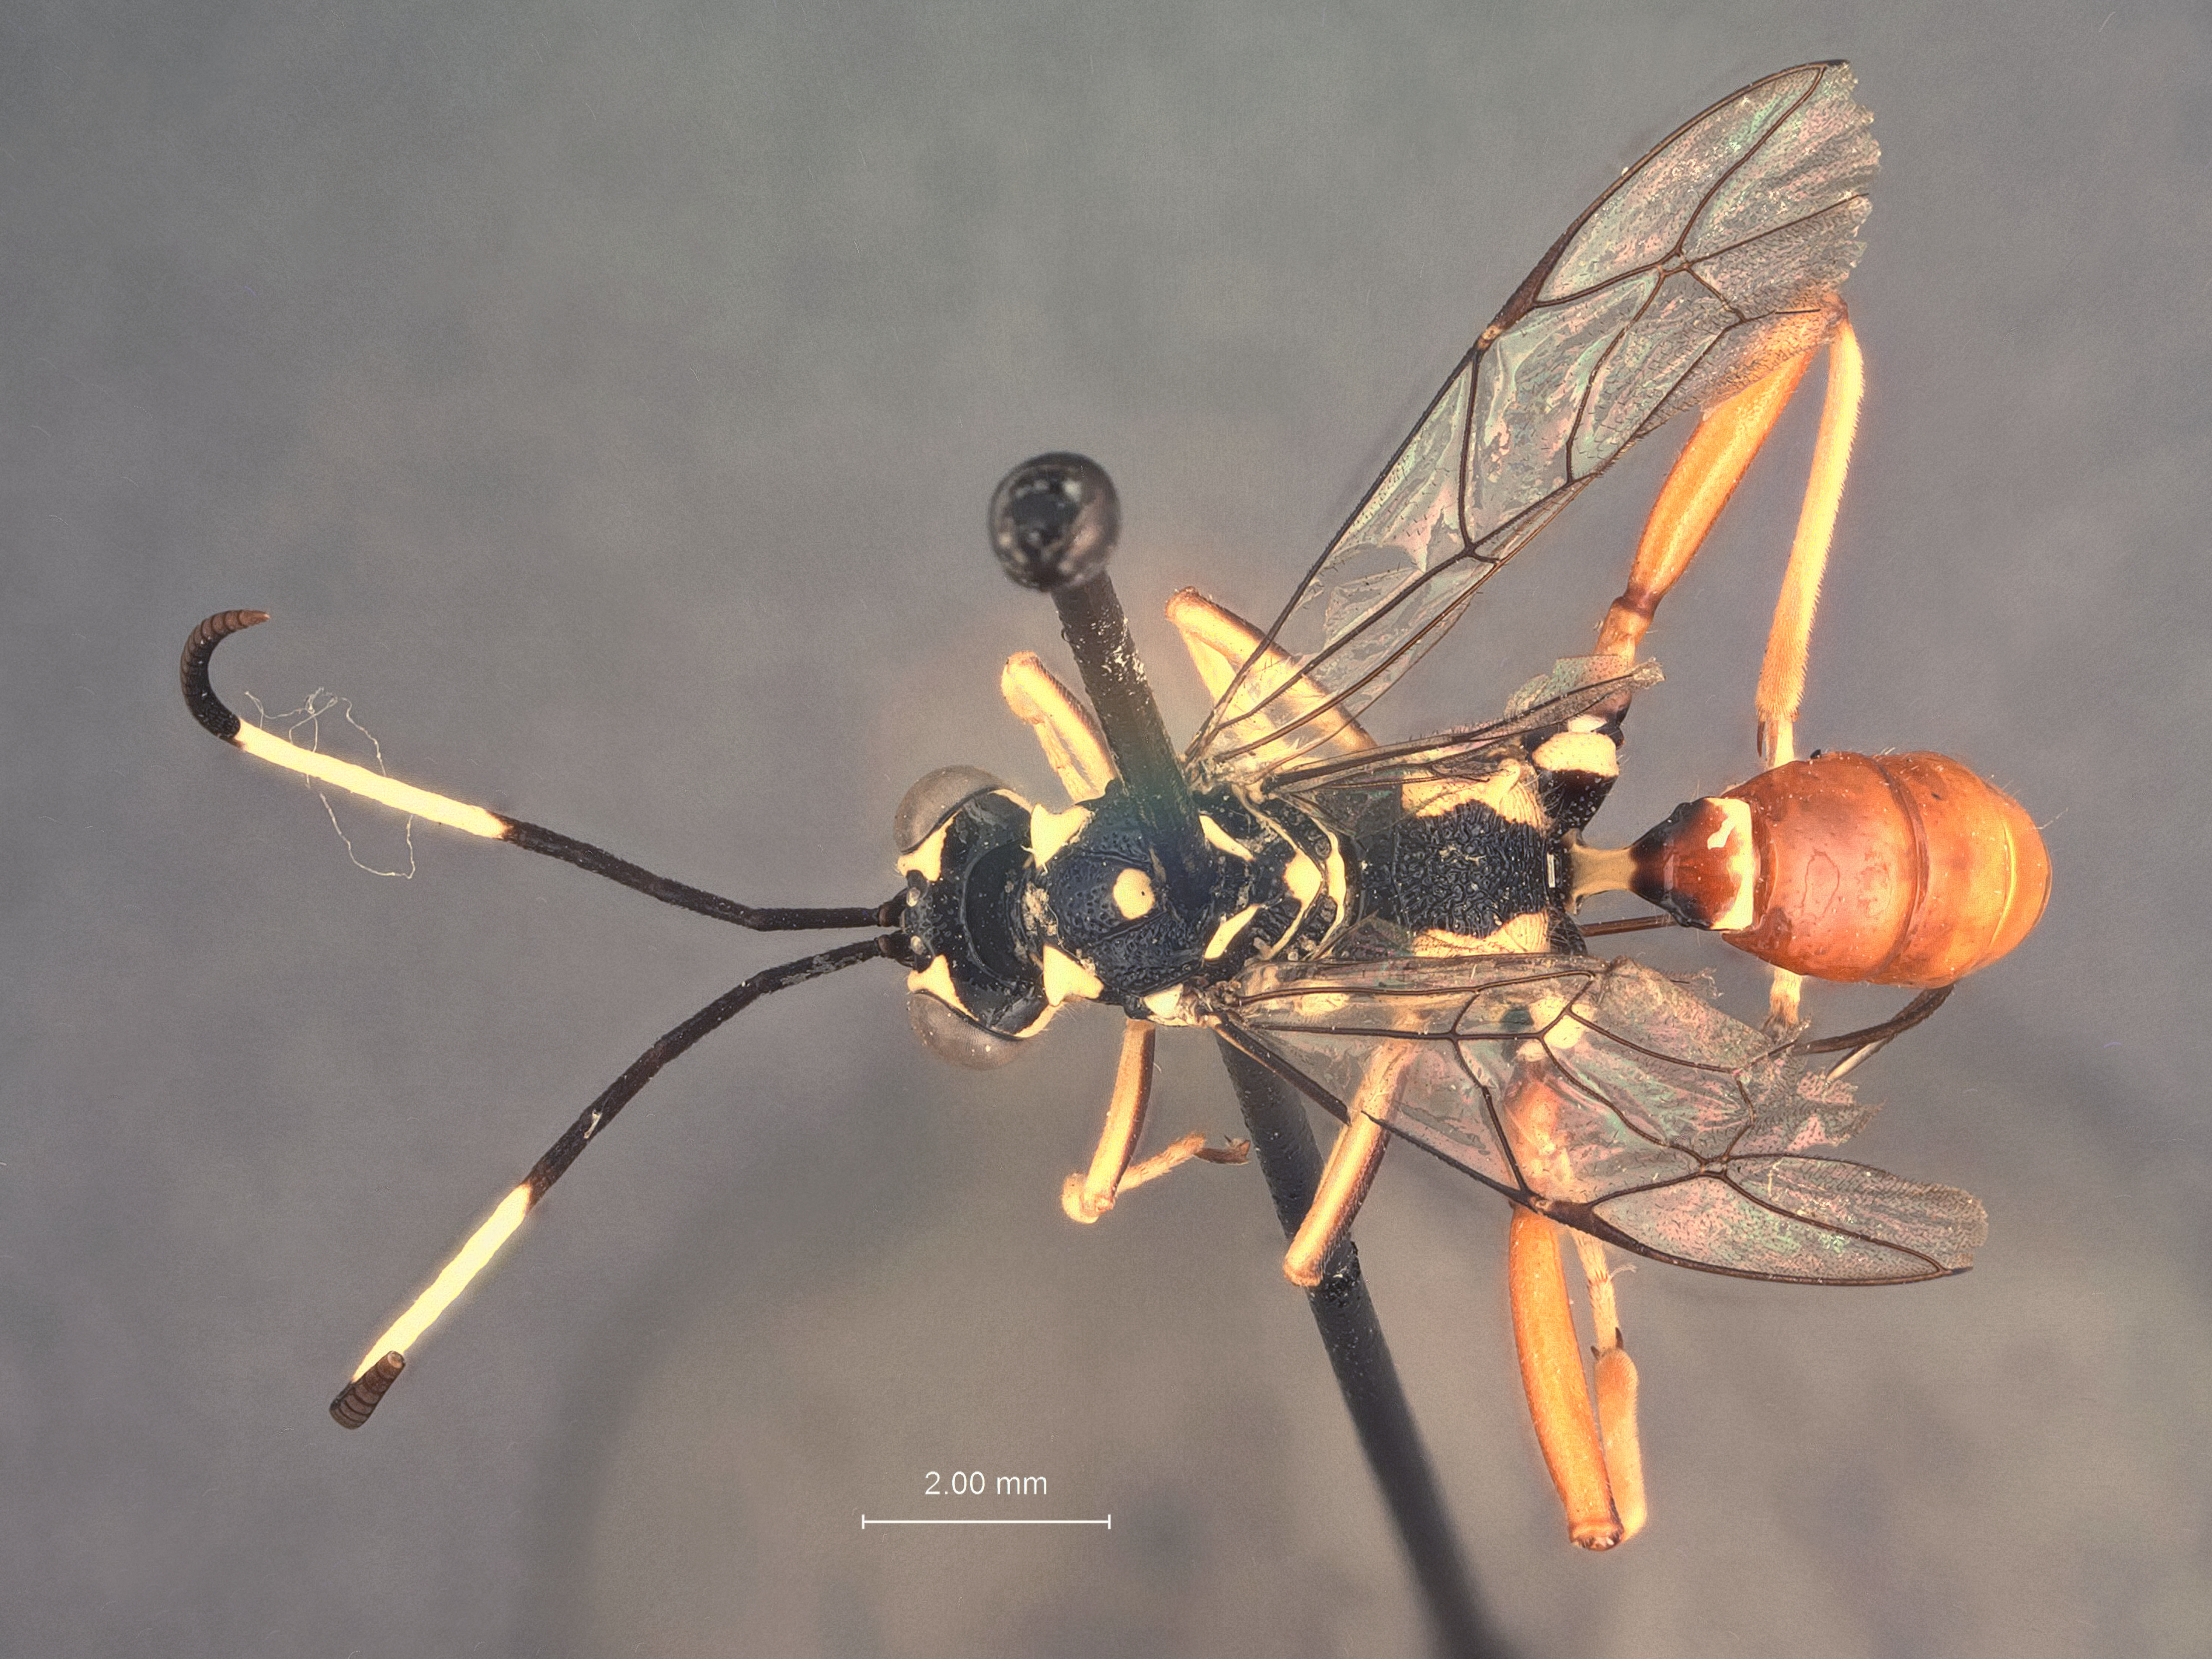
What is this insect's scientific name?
Cryptanura politigaster
